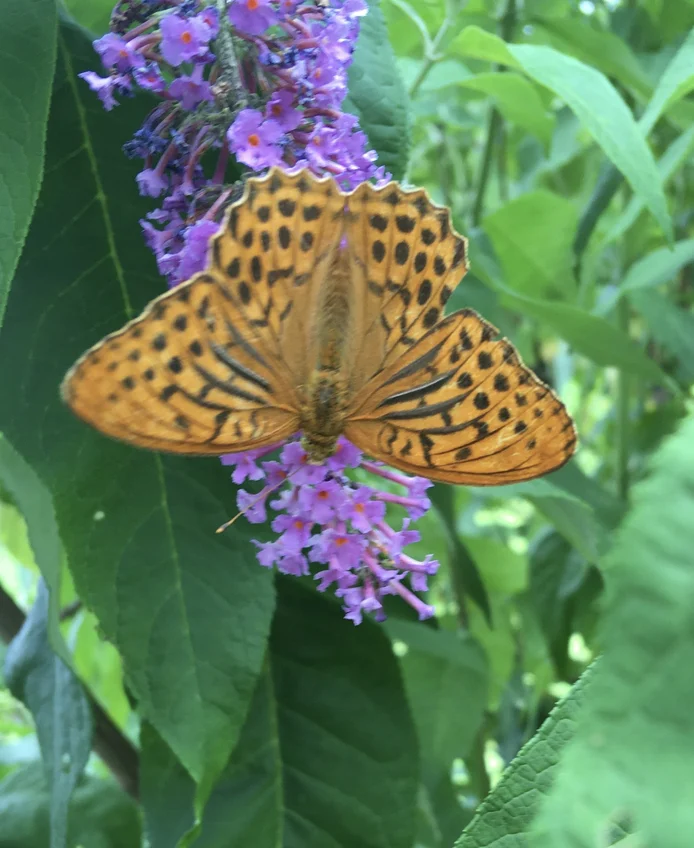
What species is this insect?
Argynnis paphia
